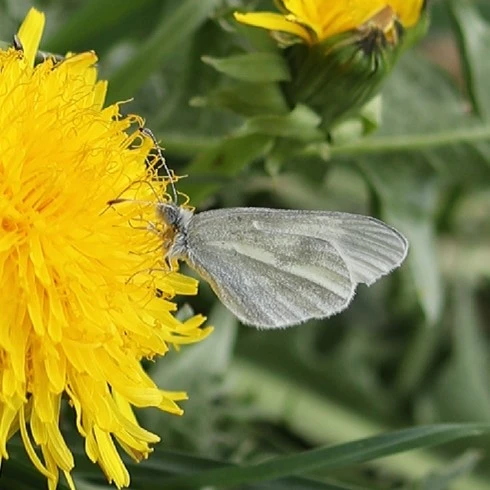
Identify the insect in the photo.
Leptidea sinapis/juvernica
